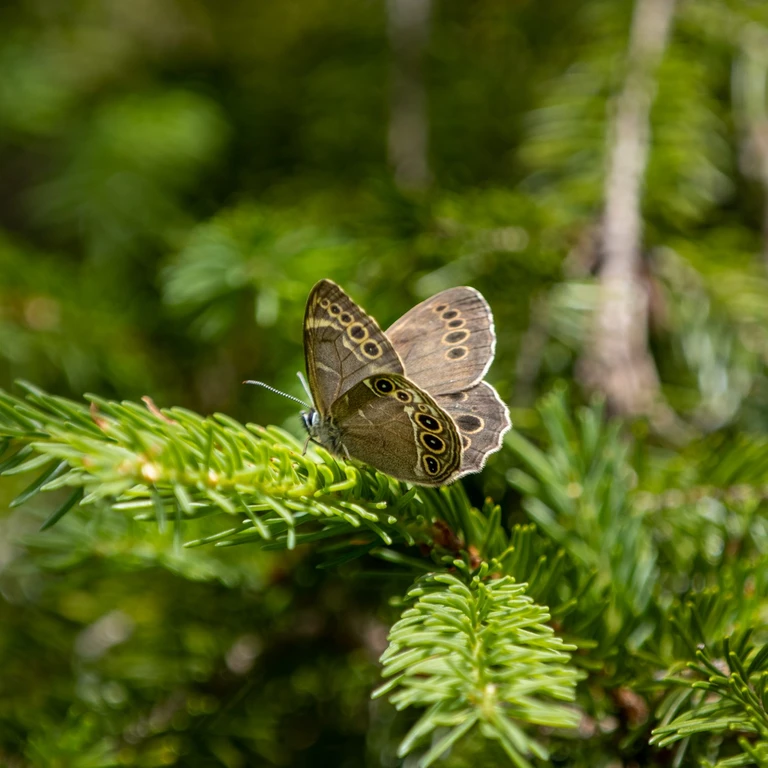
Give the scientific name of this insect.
Lopinga achine (also Pararge achine)
